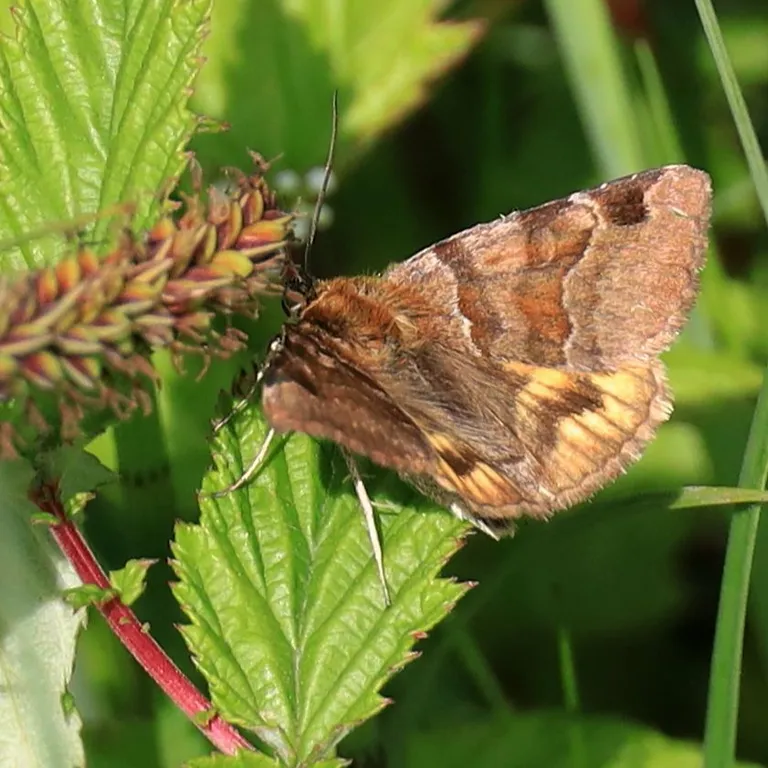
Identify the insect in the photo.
Euclidia glyphica
